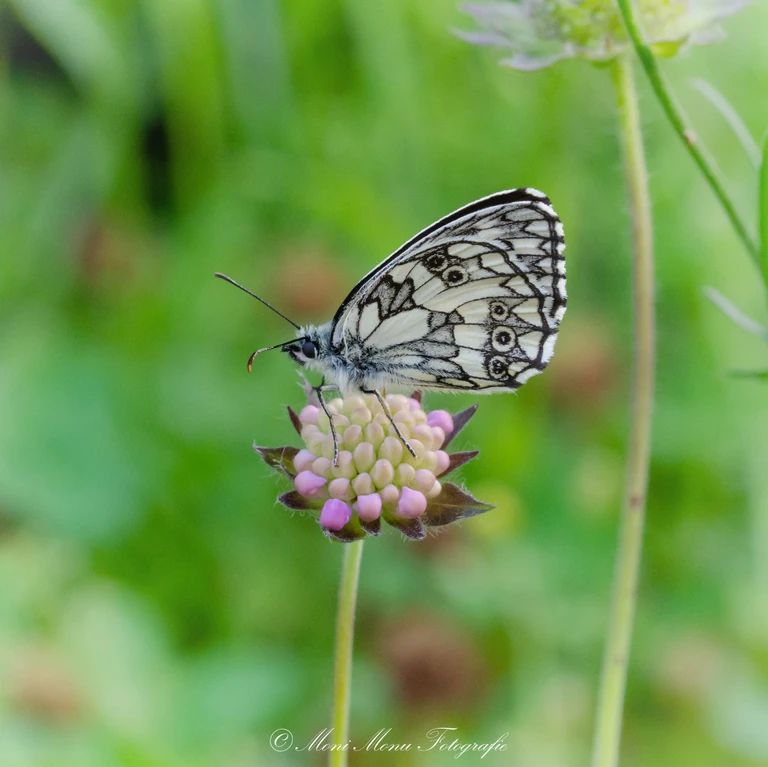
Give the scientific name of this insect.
Melanargia galathea
